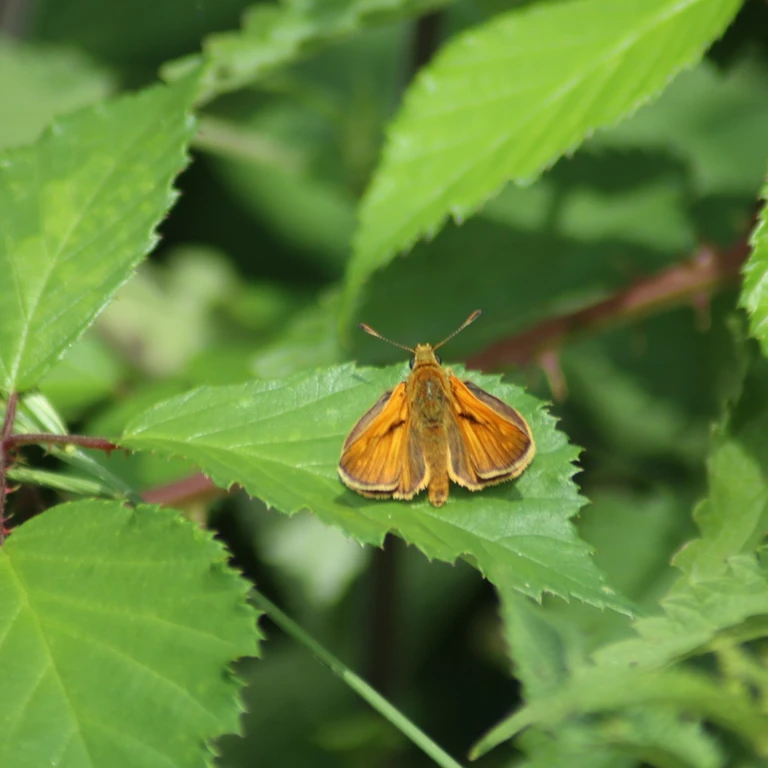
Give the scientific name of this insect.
Ochlodes sylvanus (also Ochlodes venata)
